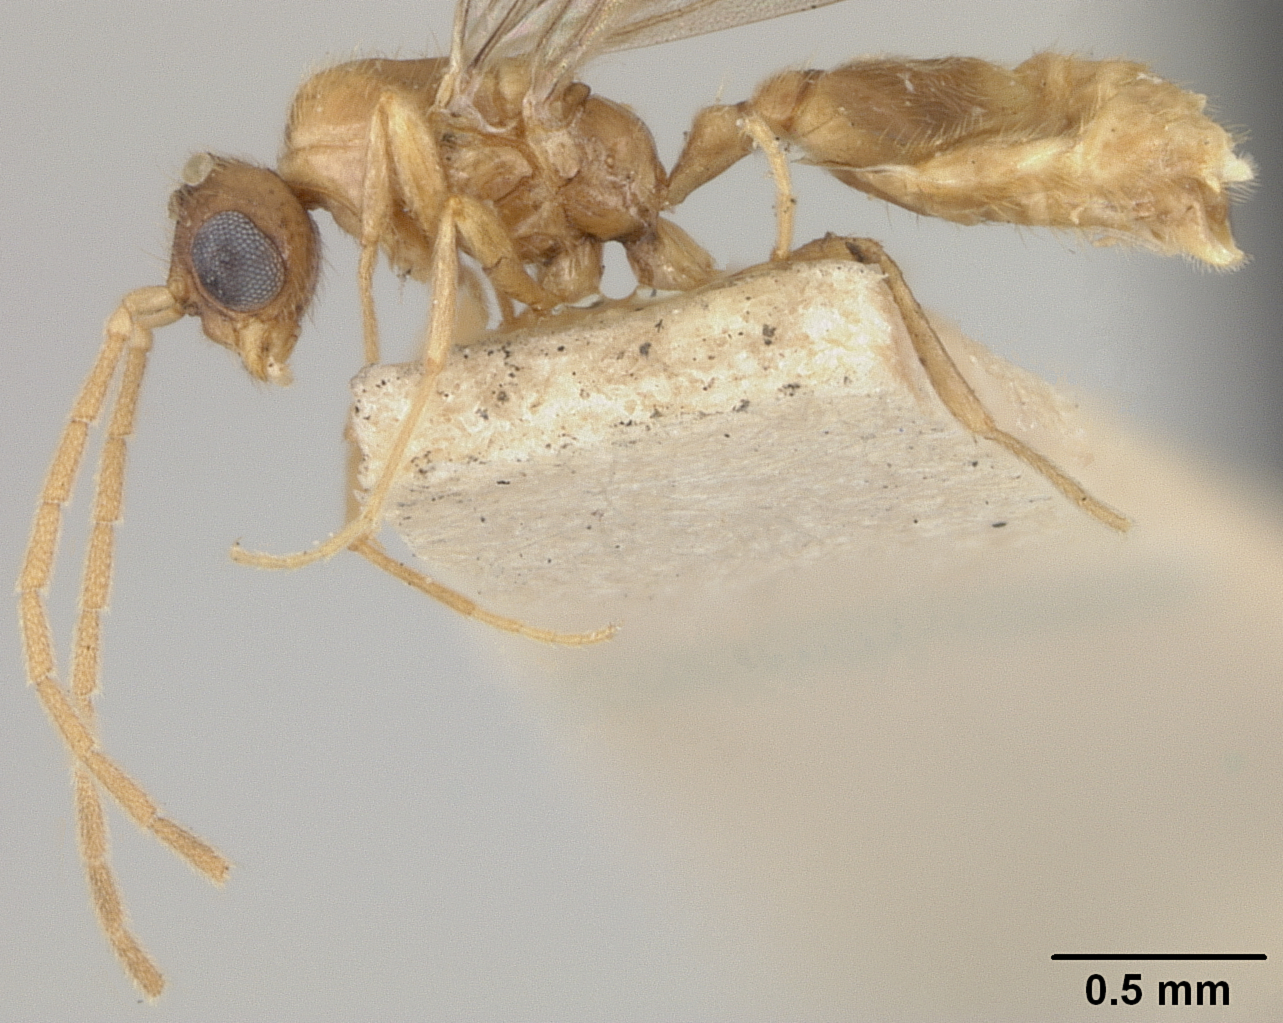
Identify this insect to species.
Oligomyrmex viehmeyeri
